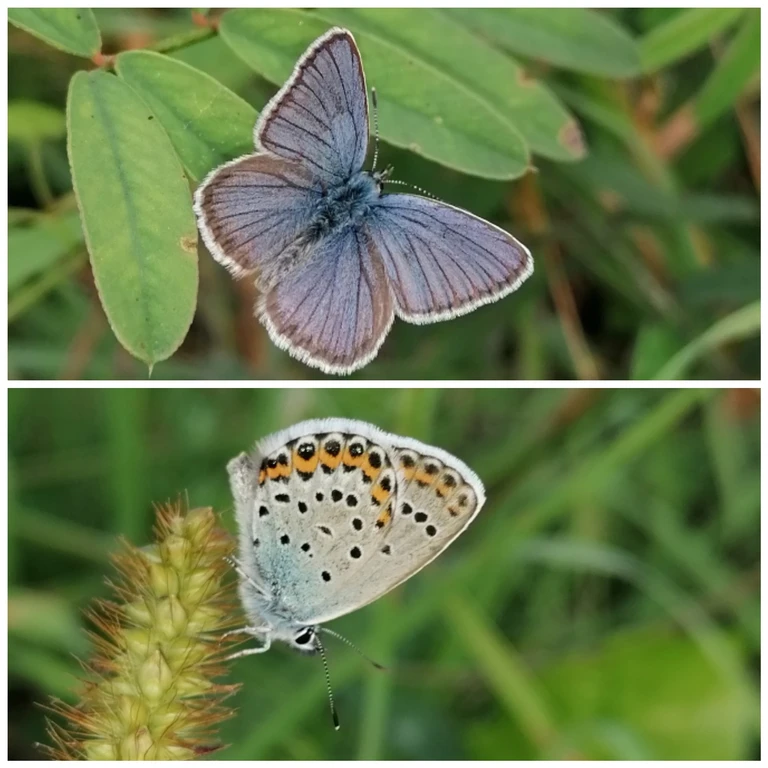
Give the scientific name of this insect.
Plebejus argyrognomon
